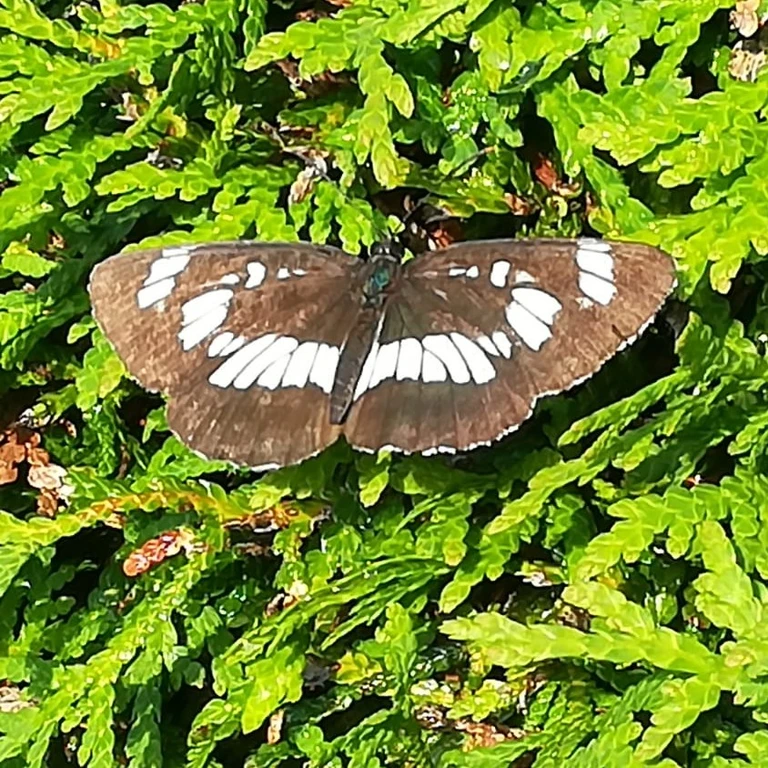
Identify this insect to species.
Neptis rivularis
